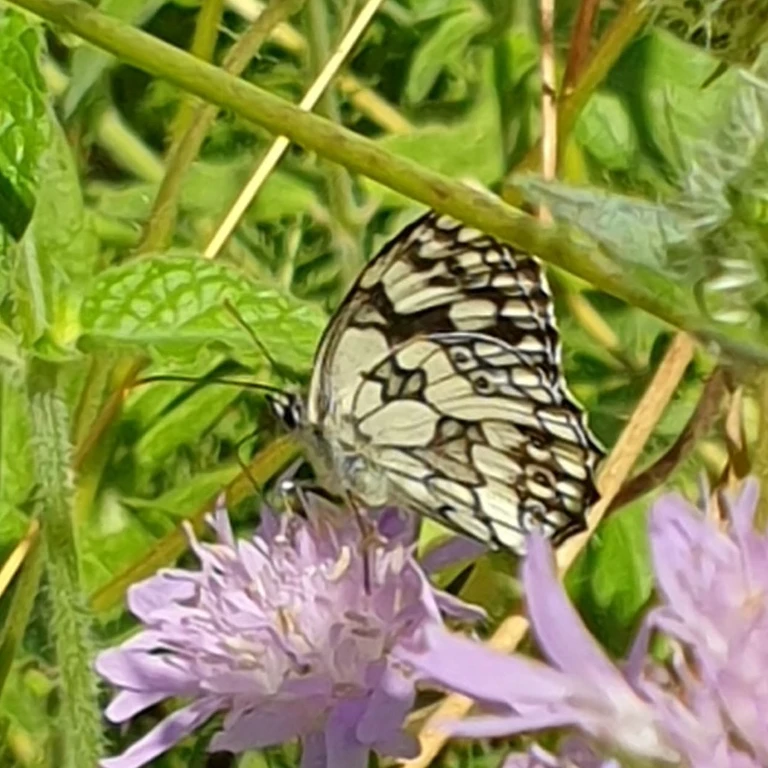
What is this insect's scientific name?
Melanargia galathea
